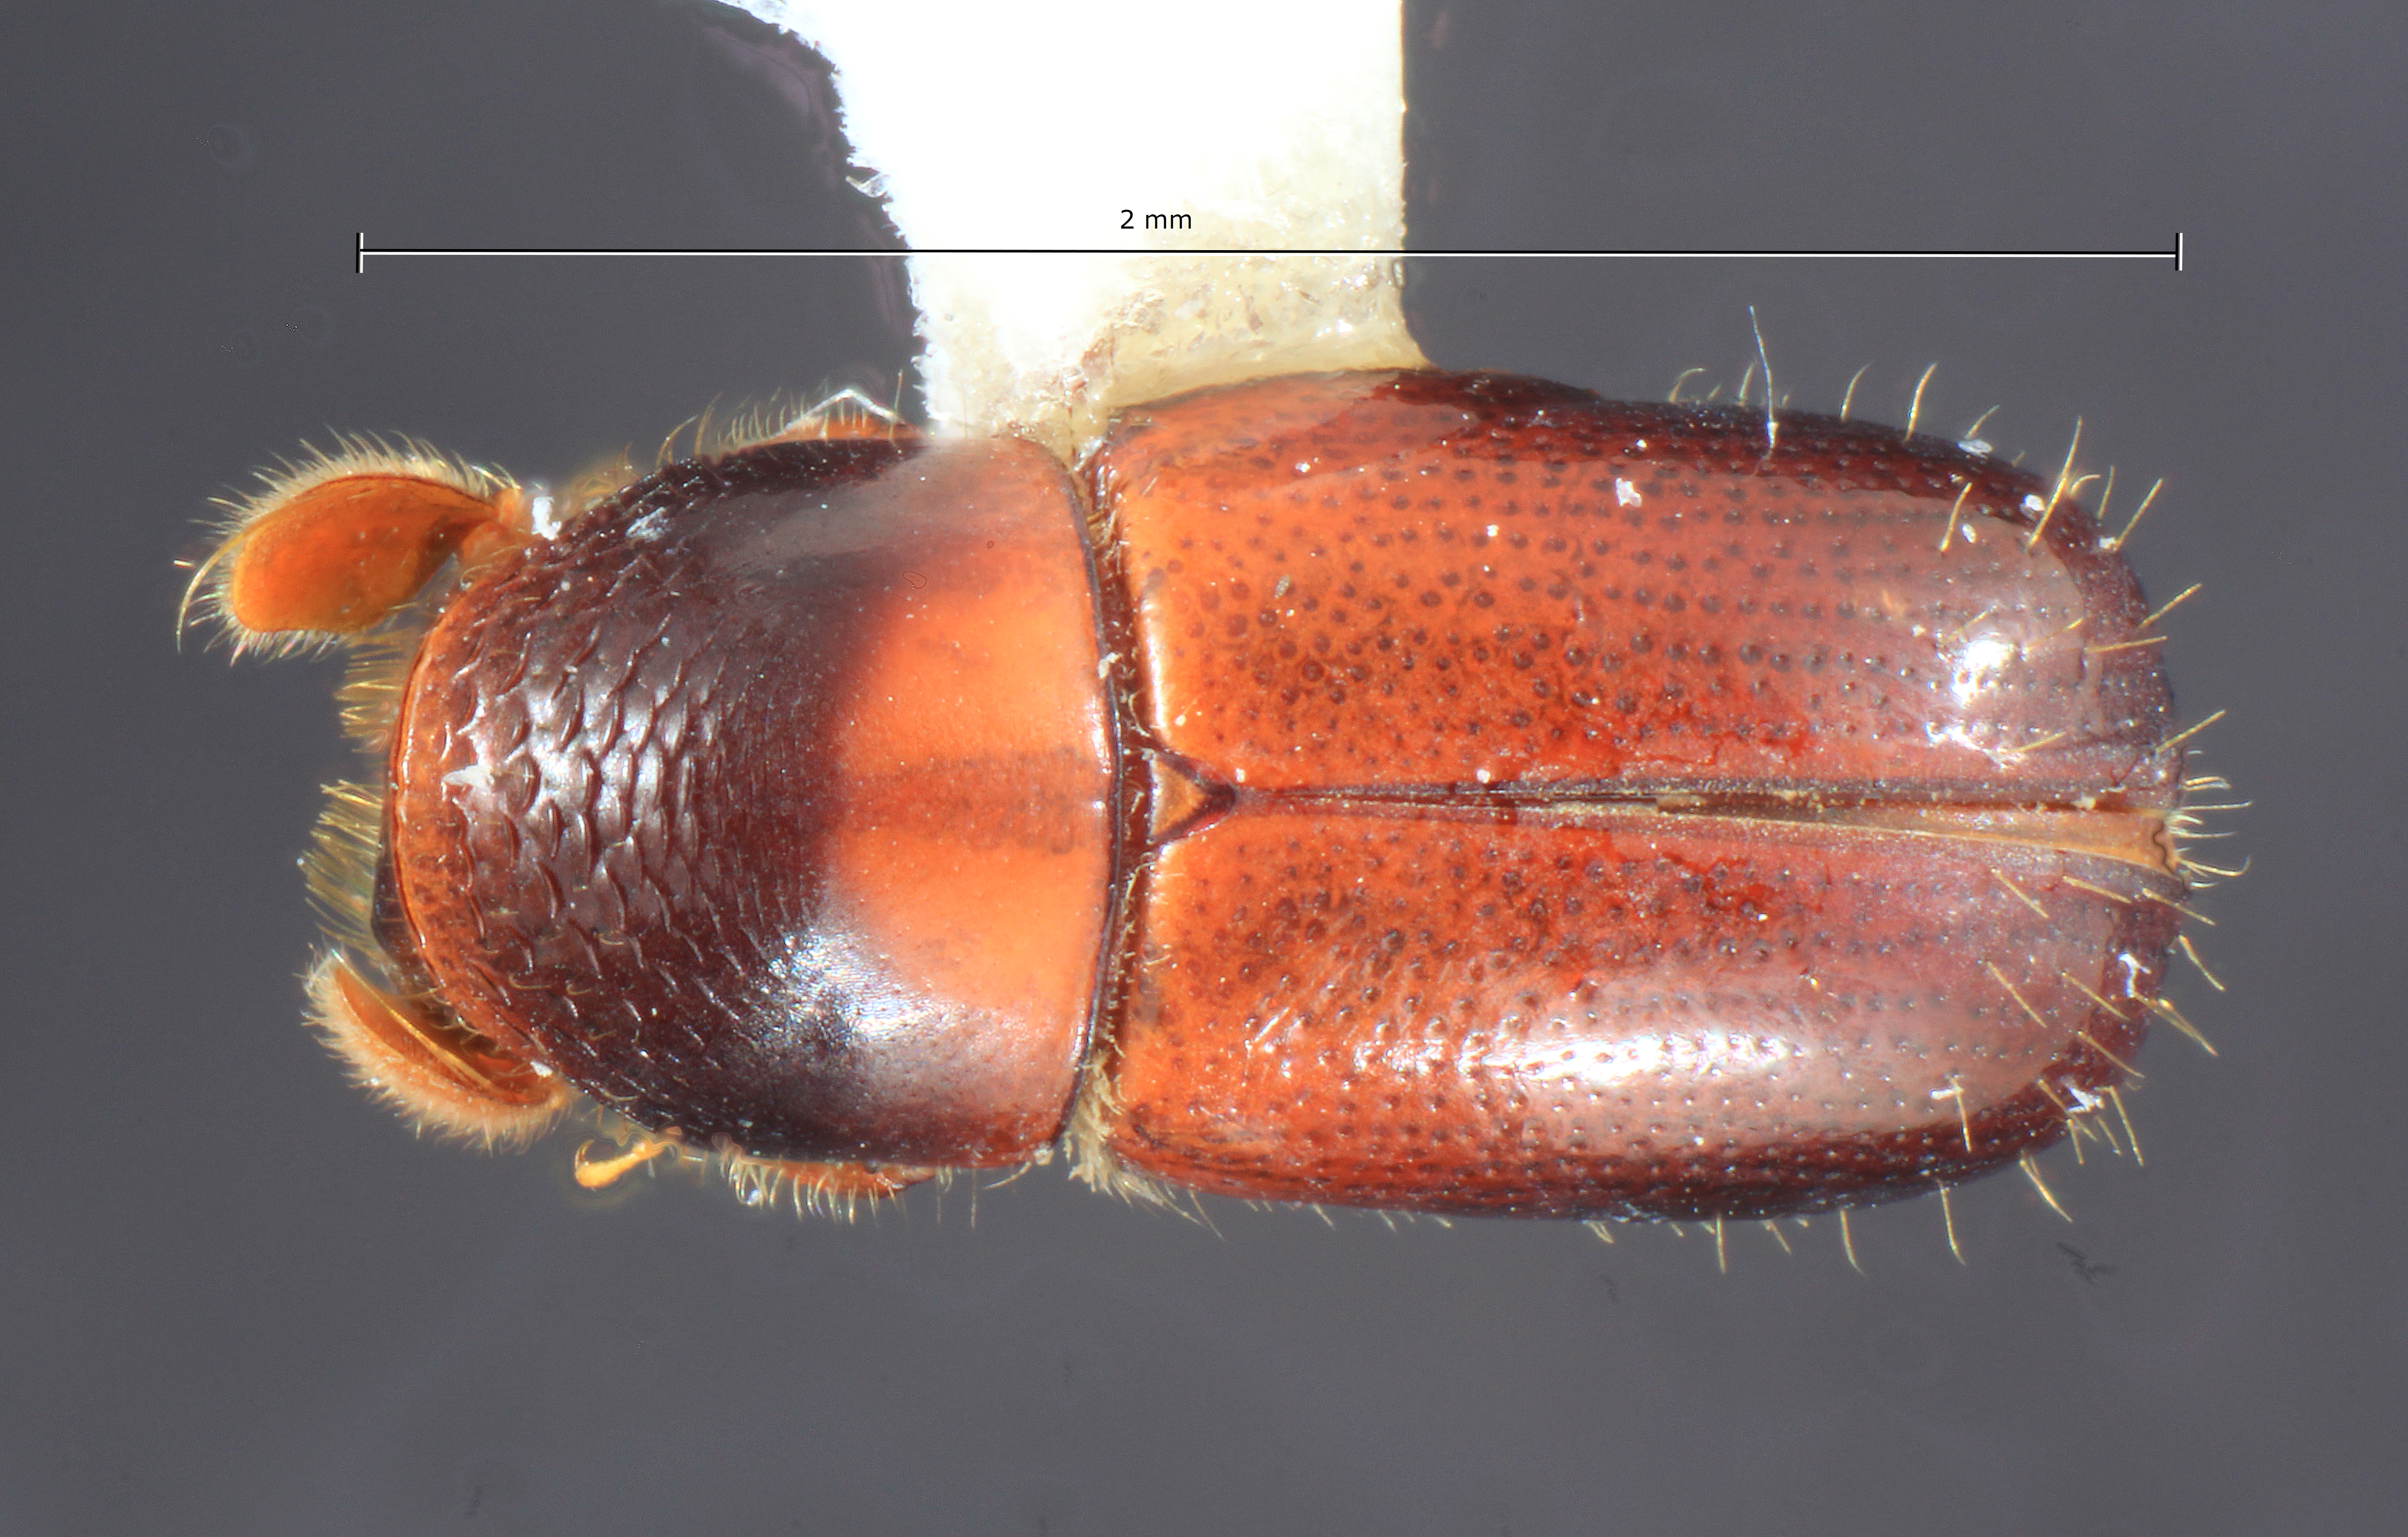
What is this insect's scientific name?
Corthylus discoideus
